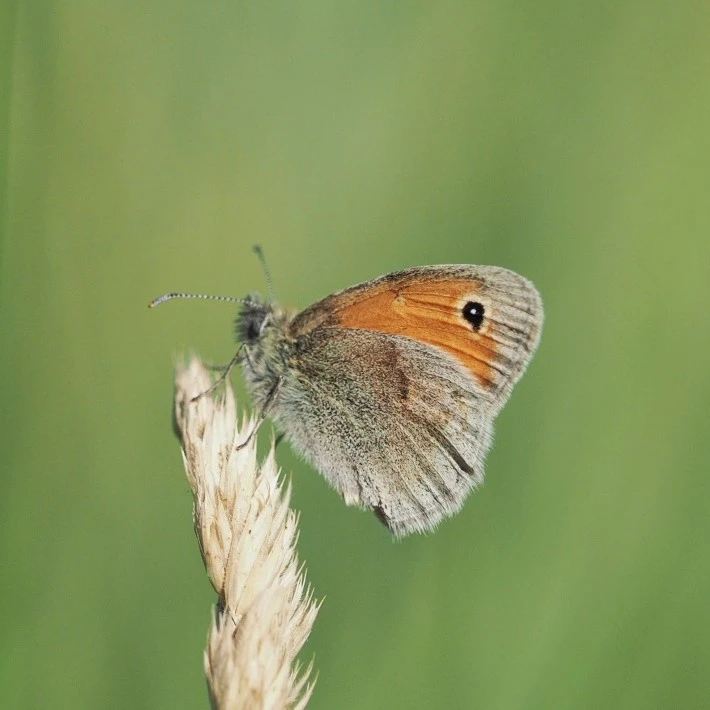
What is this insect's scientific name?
Coenonympha pamphilus
